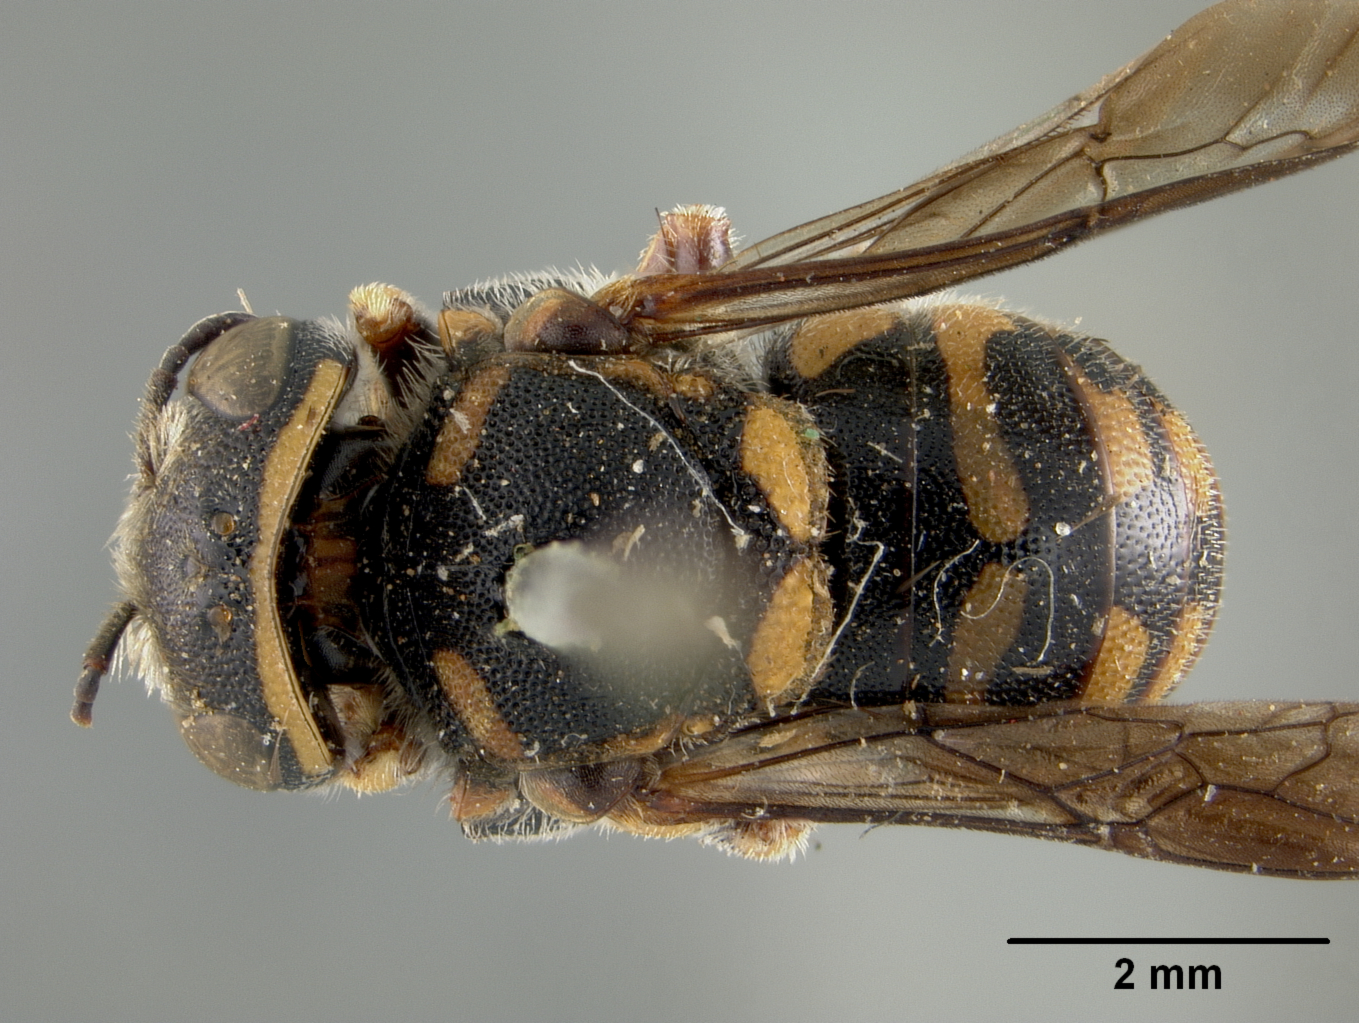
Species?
Dianthidium robertsoni
